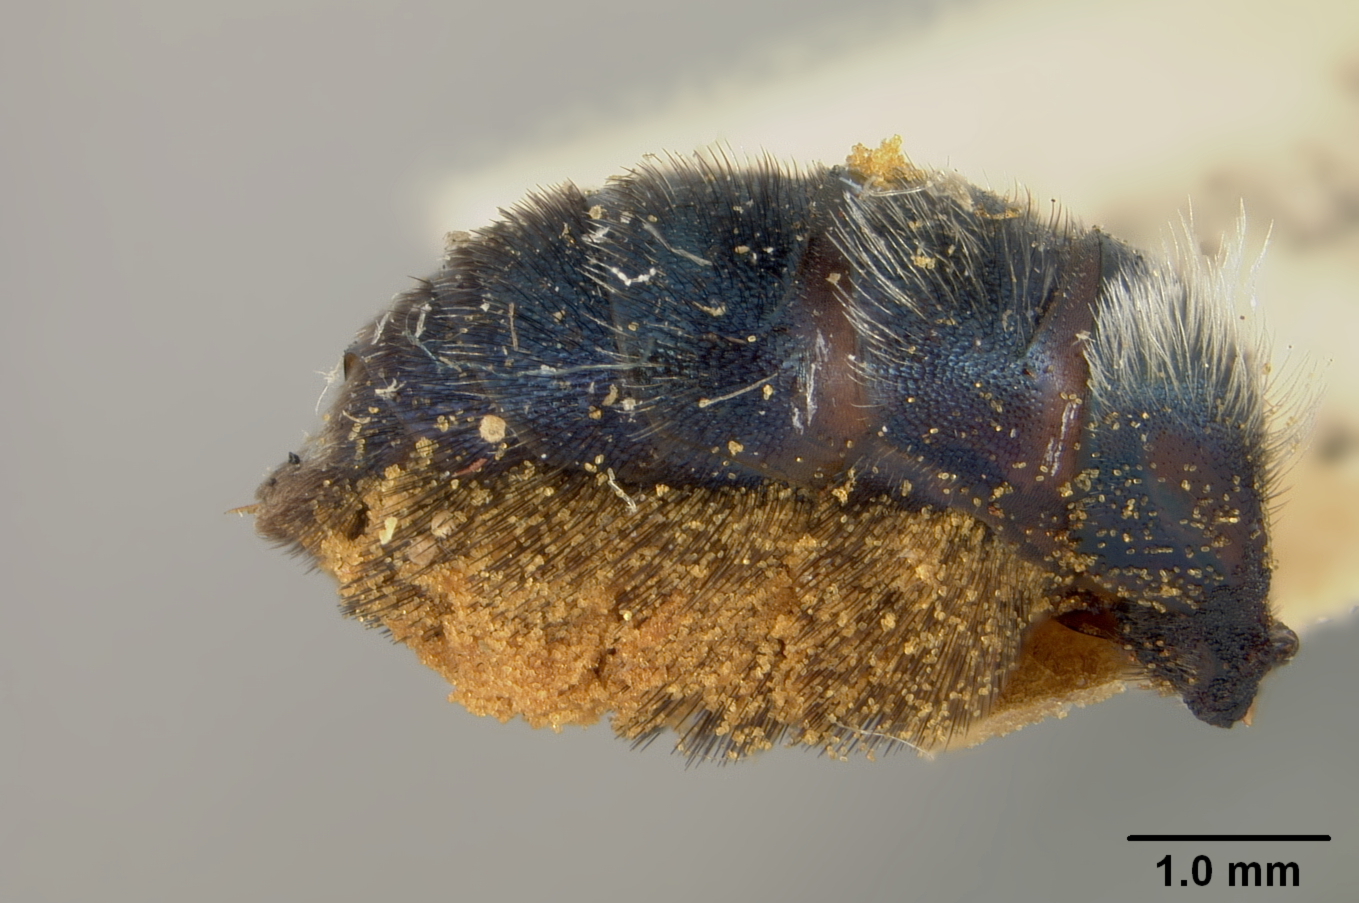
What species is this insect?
Osmia senior
